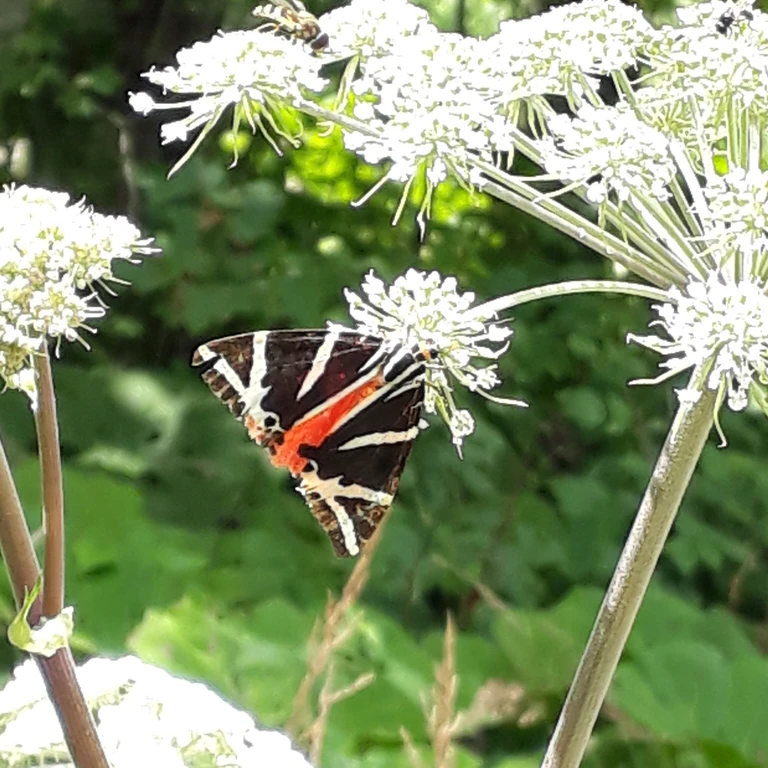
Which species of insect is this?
Euplagia quadripunctaria
